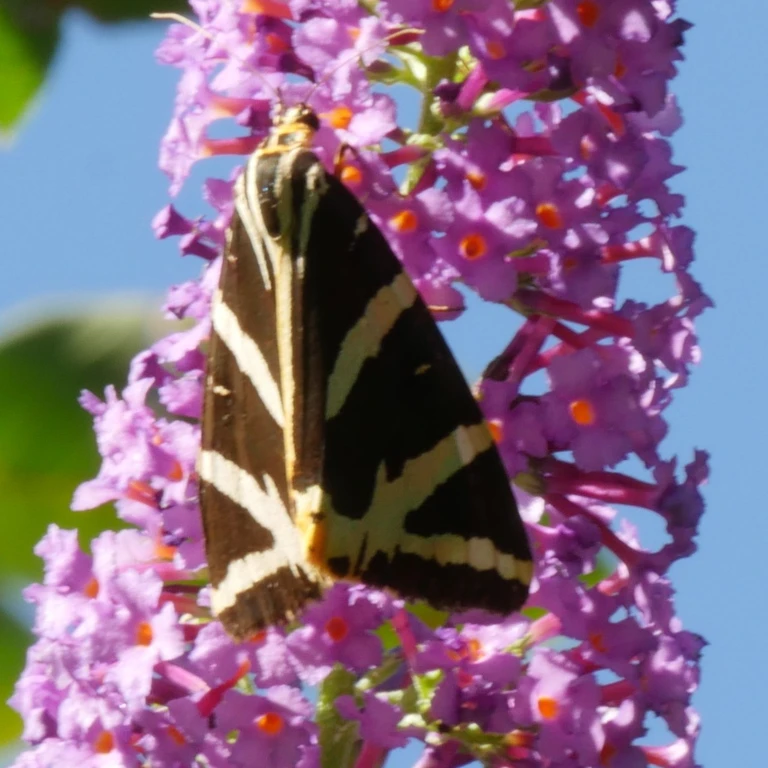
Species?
Euplagia quadripunctaria
